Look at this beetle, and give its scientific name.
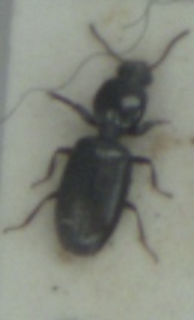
Dyschirius salinus
